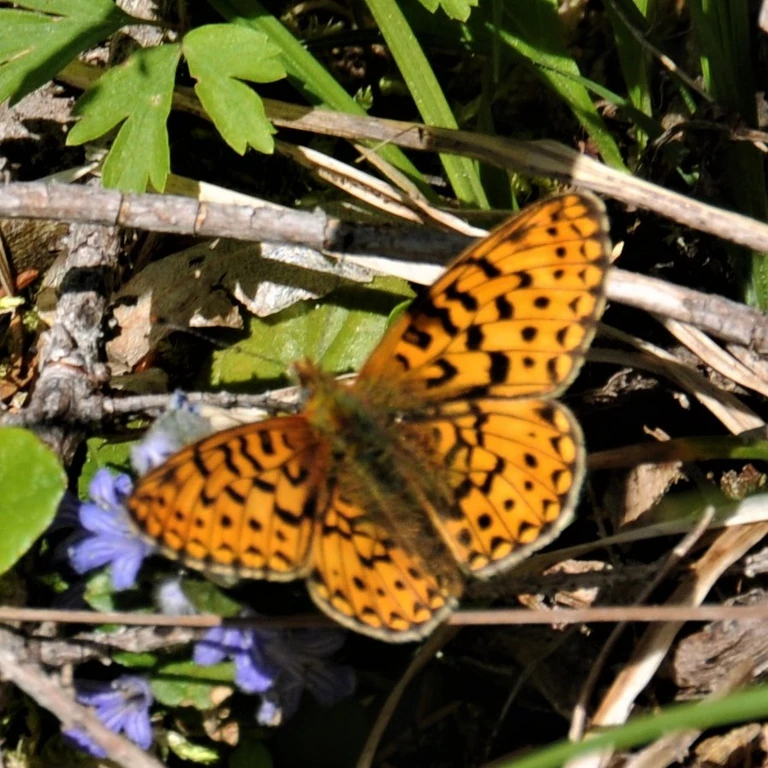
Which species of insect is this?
Boloria euphrosyne (also Clossiana euphrosyne)
